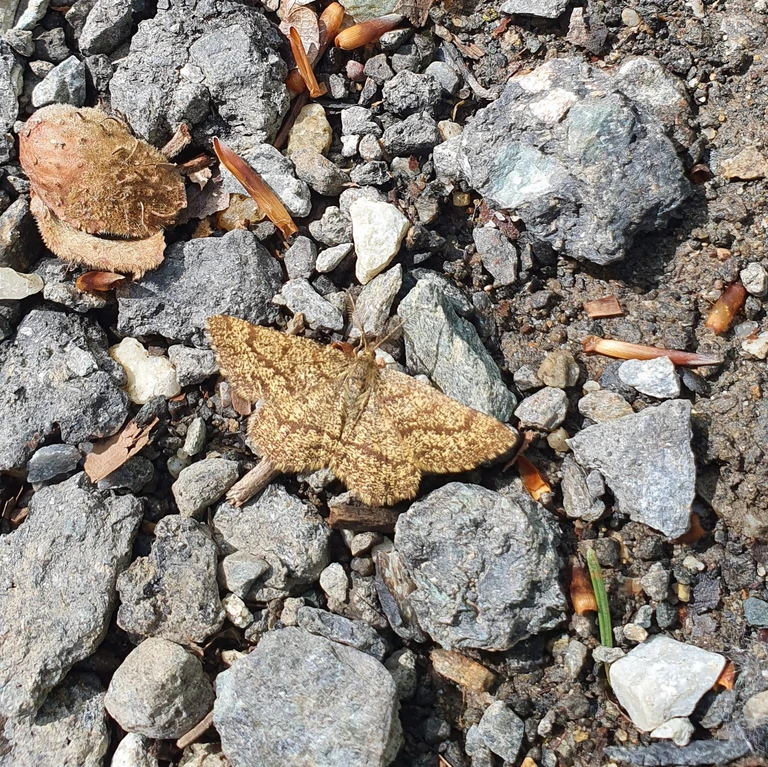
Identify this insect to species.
Ematurga atomaria
